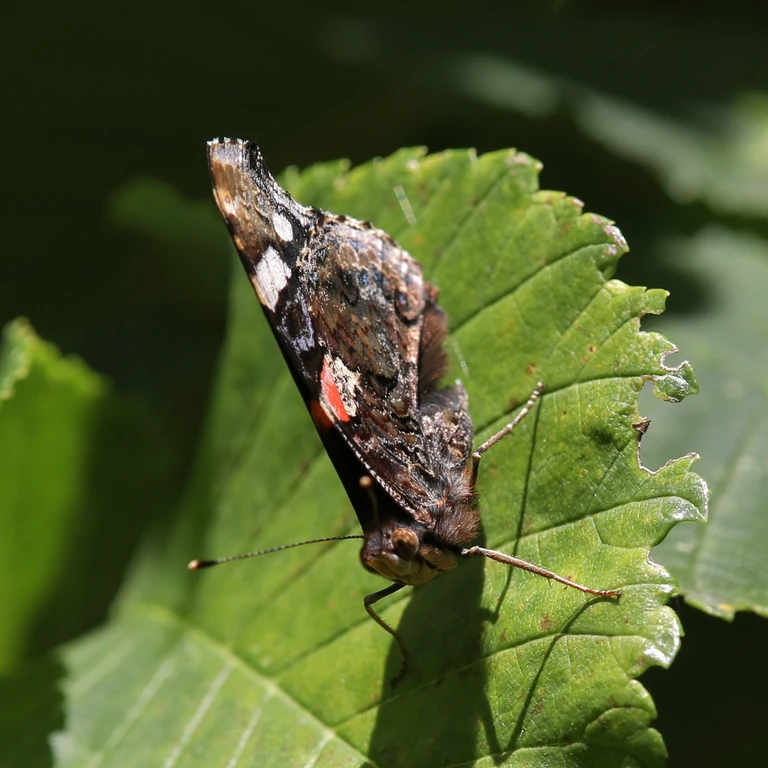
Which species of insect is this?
Vanessa atalanta
